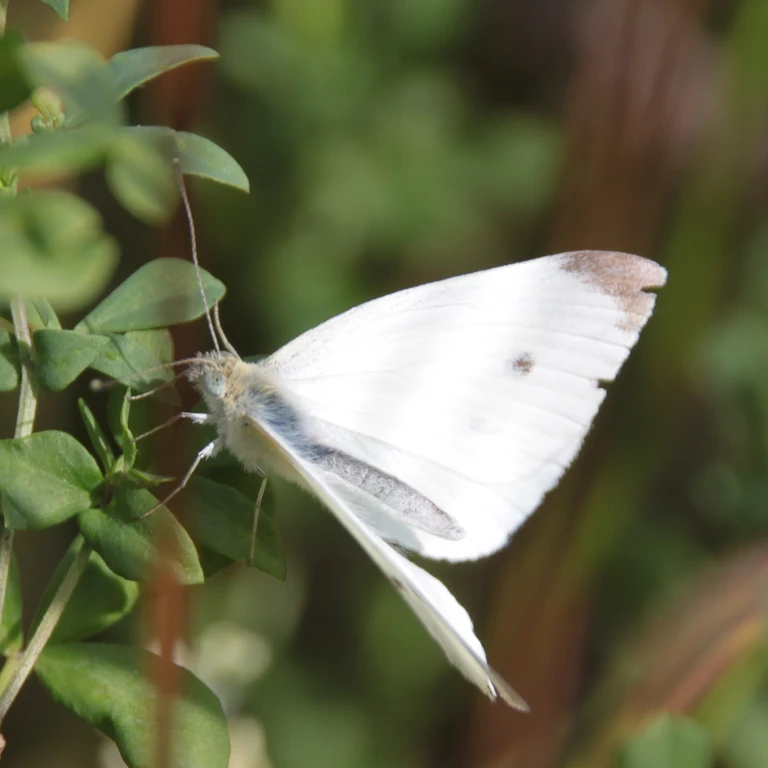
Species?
Pieris rapae
